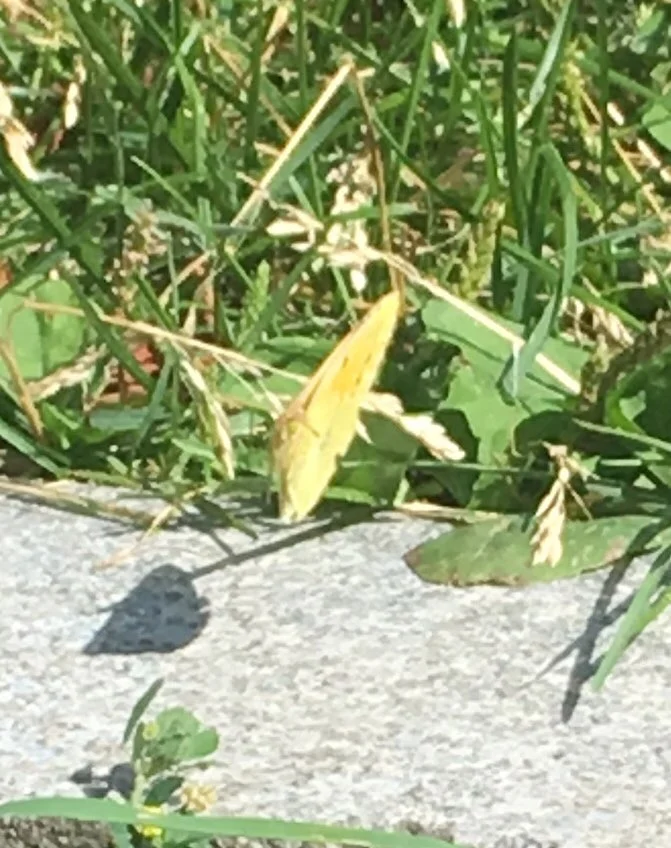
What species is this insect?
Colias croceus
